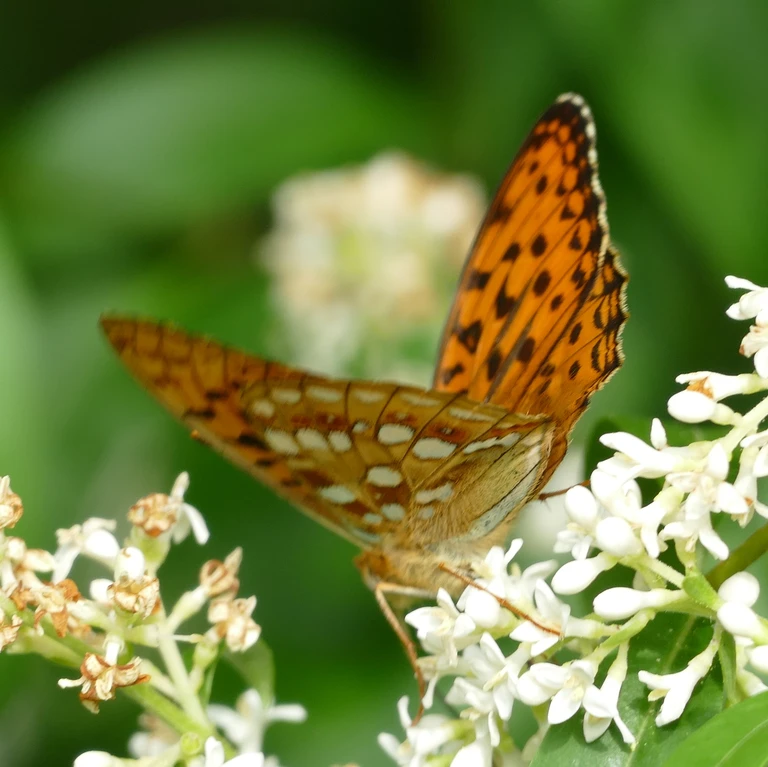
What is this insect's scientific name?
Fabriciana adippe
